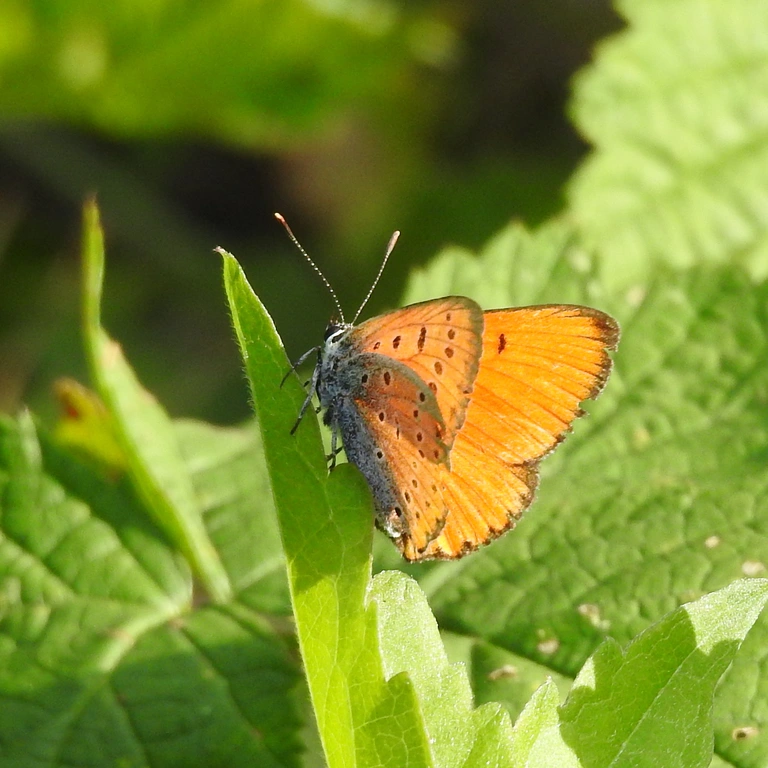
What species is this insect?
Lycaena dispar
